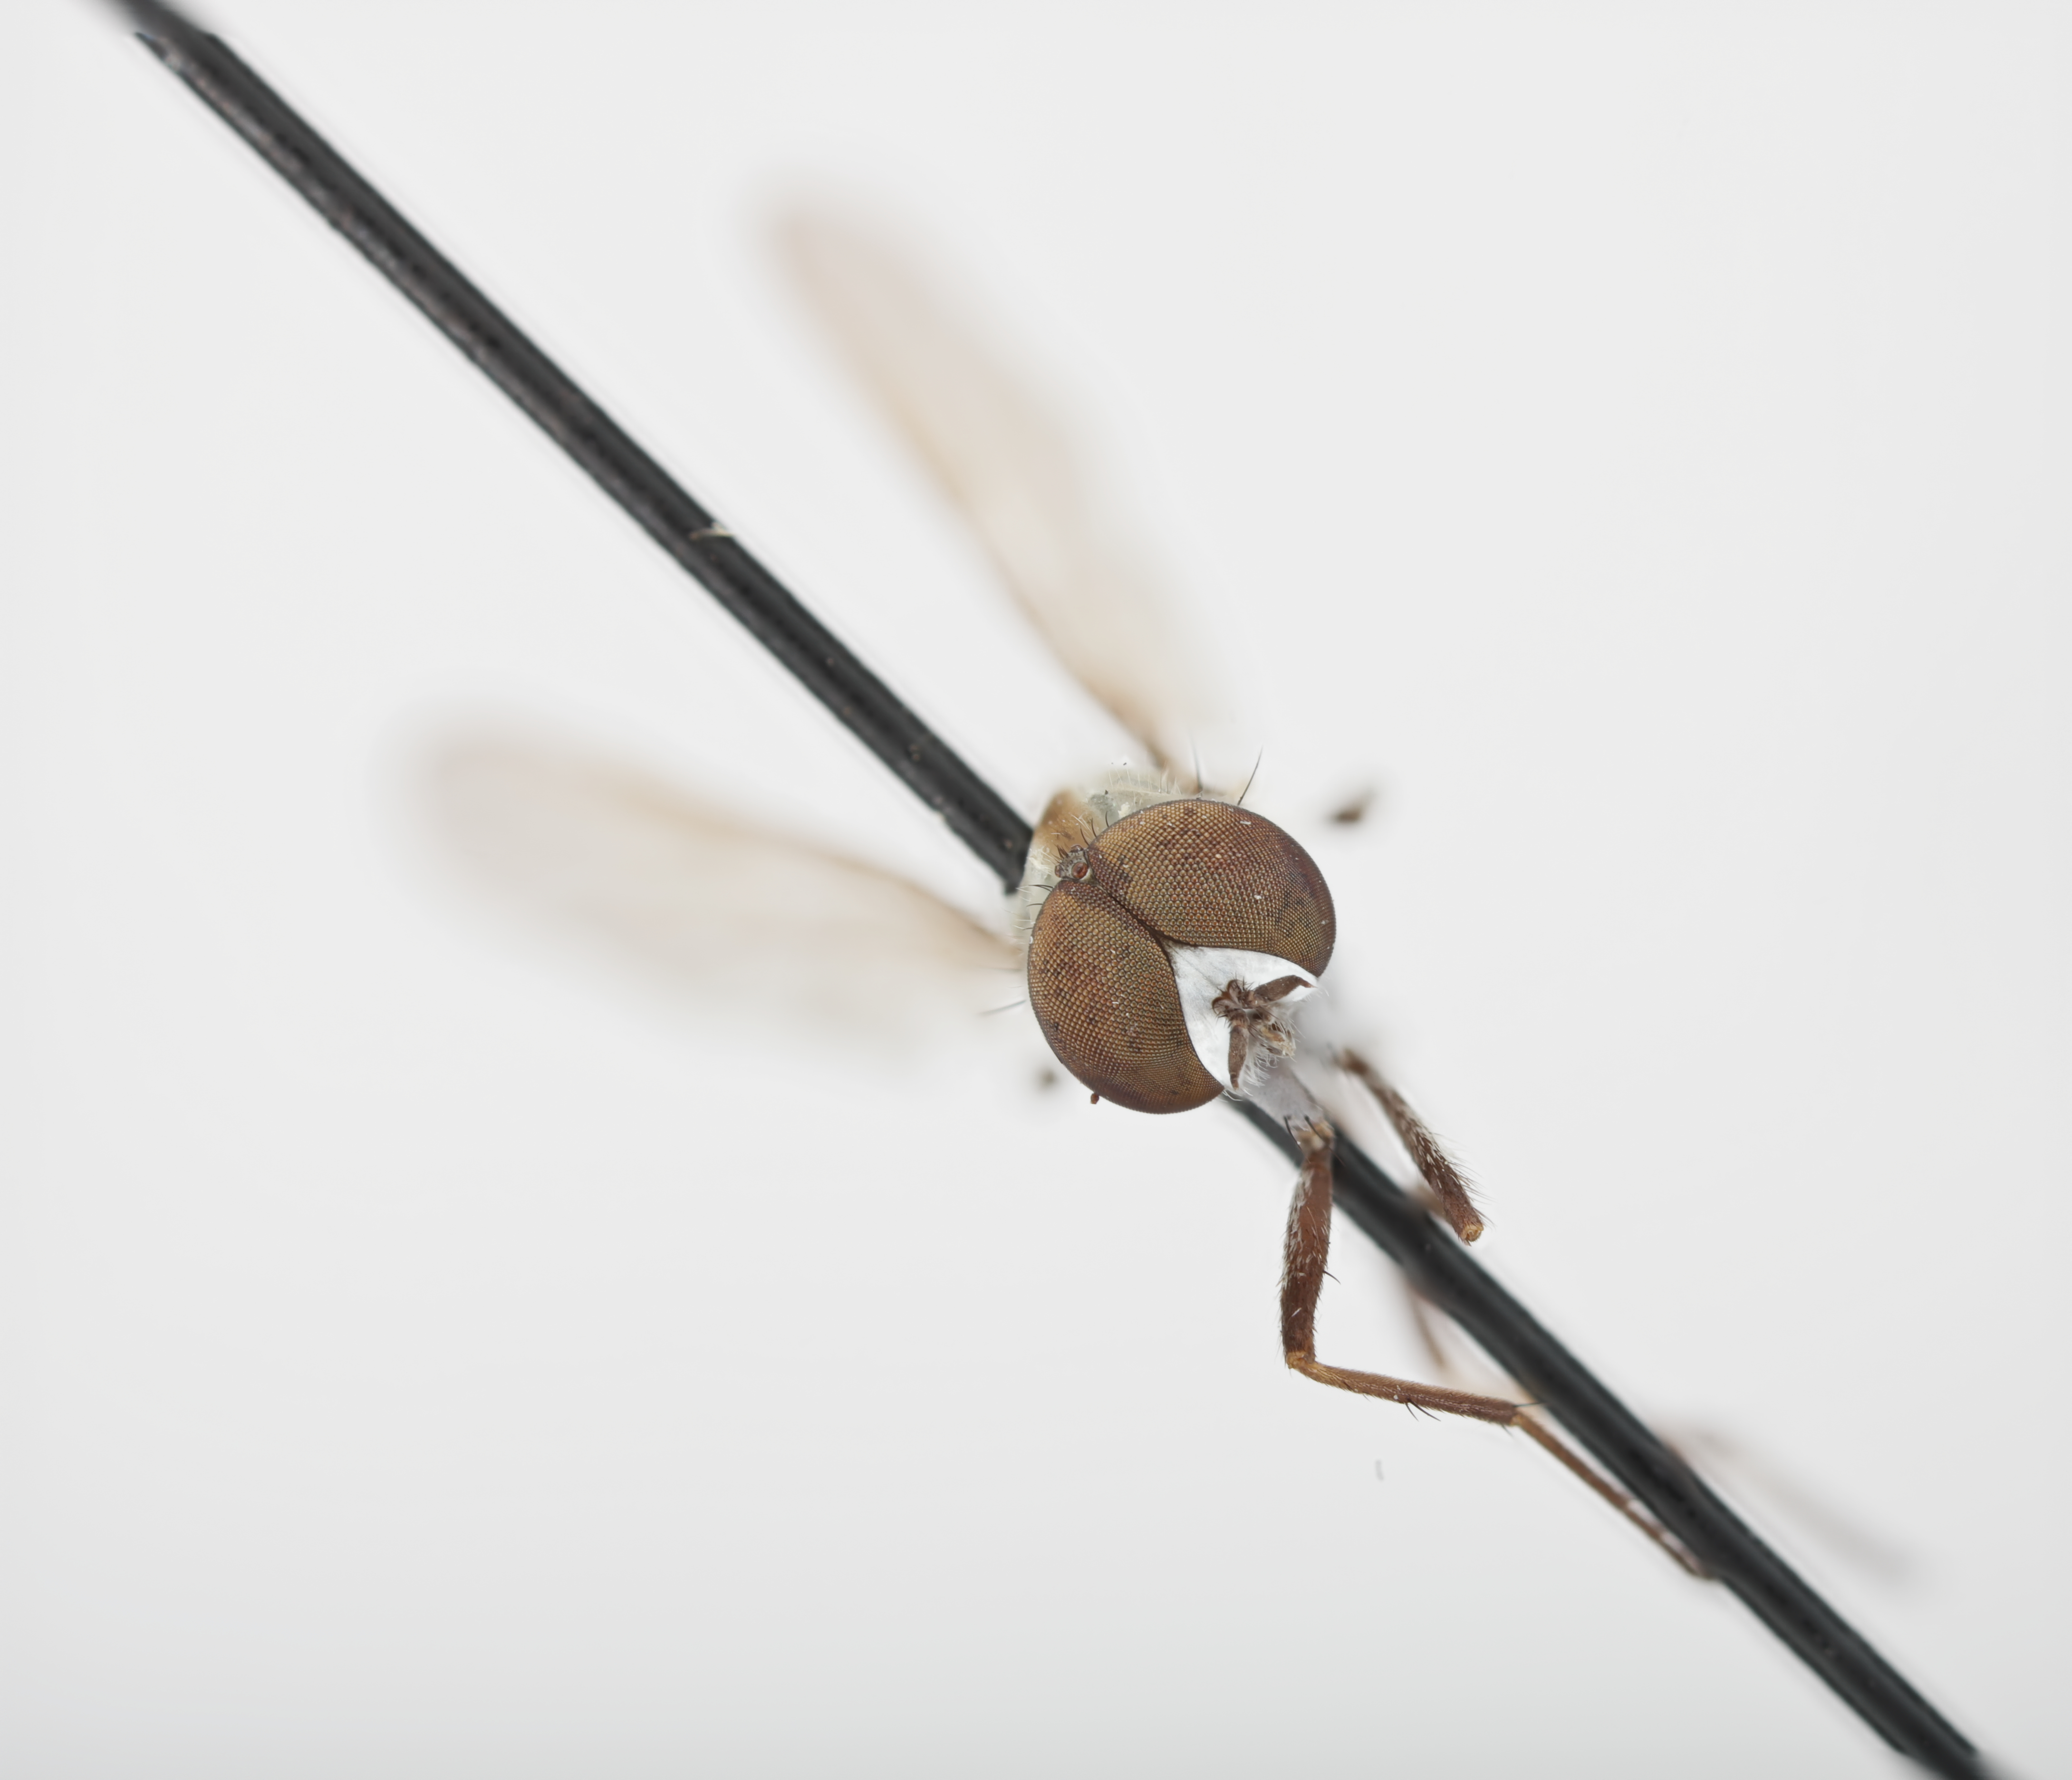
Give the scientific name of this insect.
Psilocephala sauteri (also Irwiniella sauteri)
